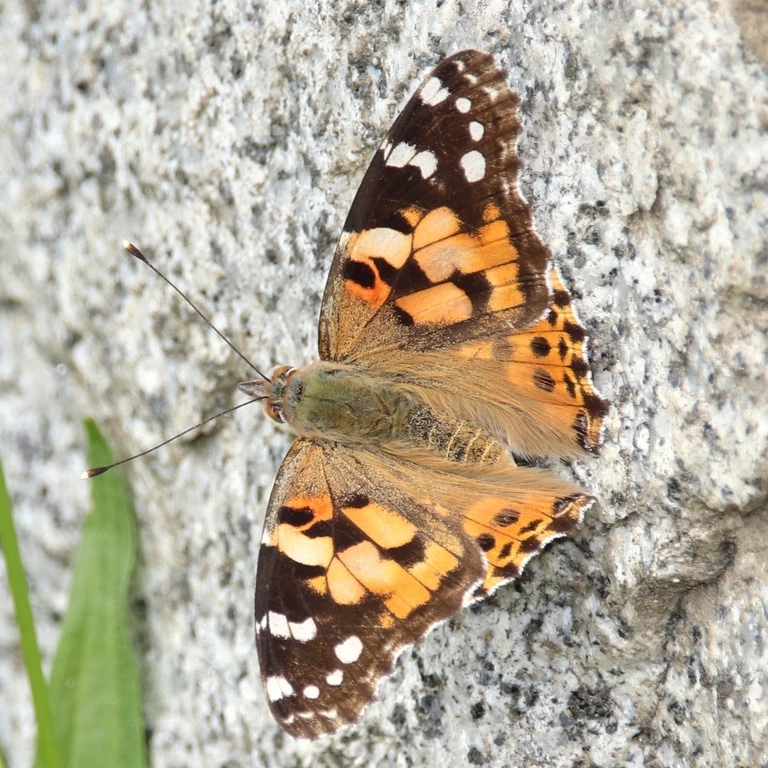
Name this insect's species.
Vanessa cardui
